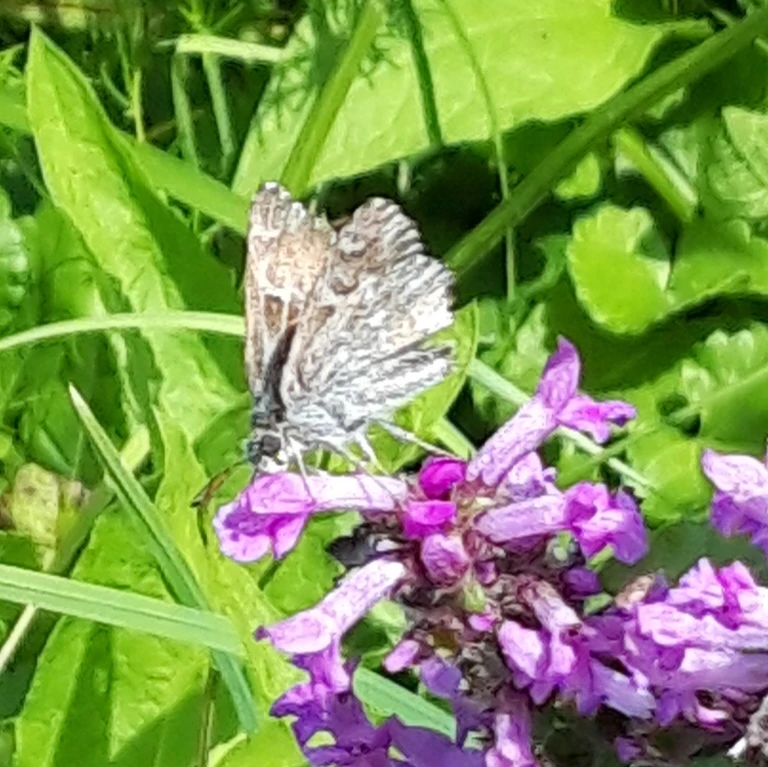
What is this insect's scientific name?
Muschampia floccifera (also Carcharodus floccifera)
